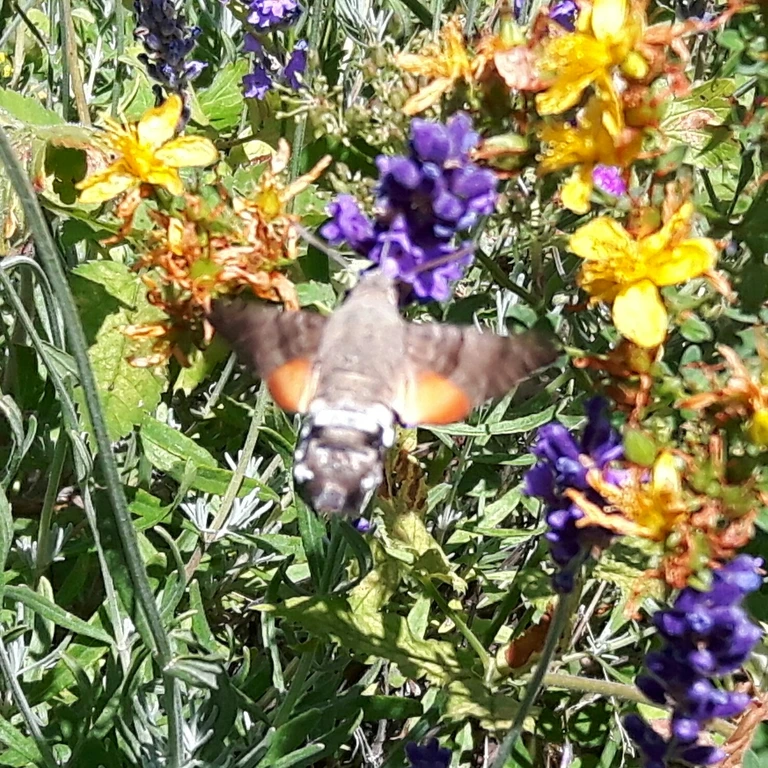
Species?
Macroglossum stellatarum
